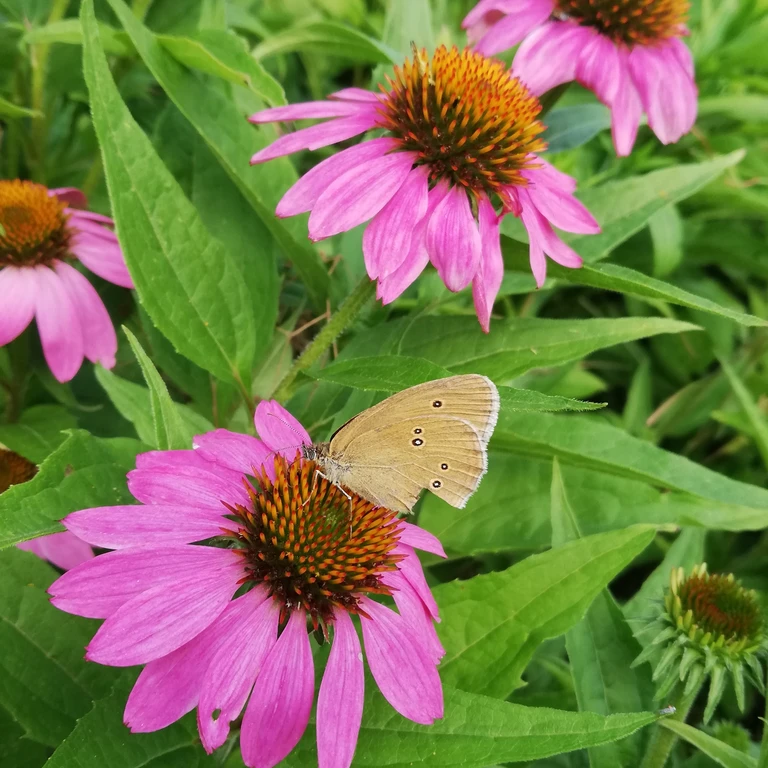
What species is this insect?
Aphantopus hyperantus
